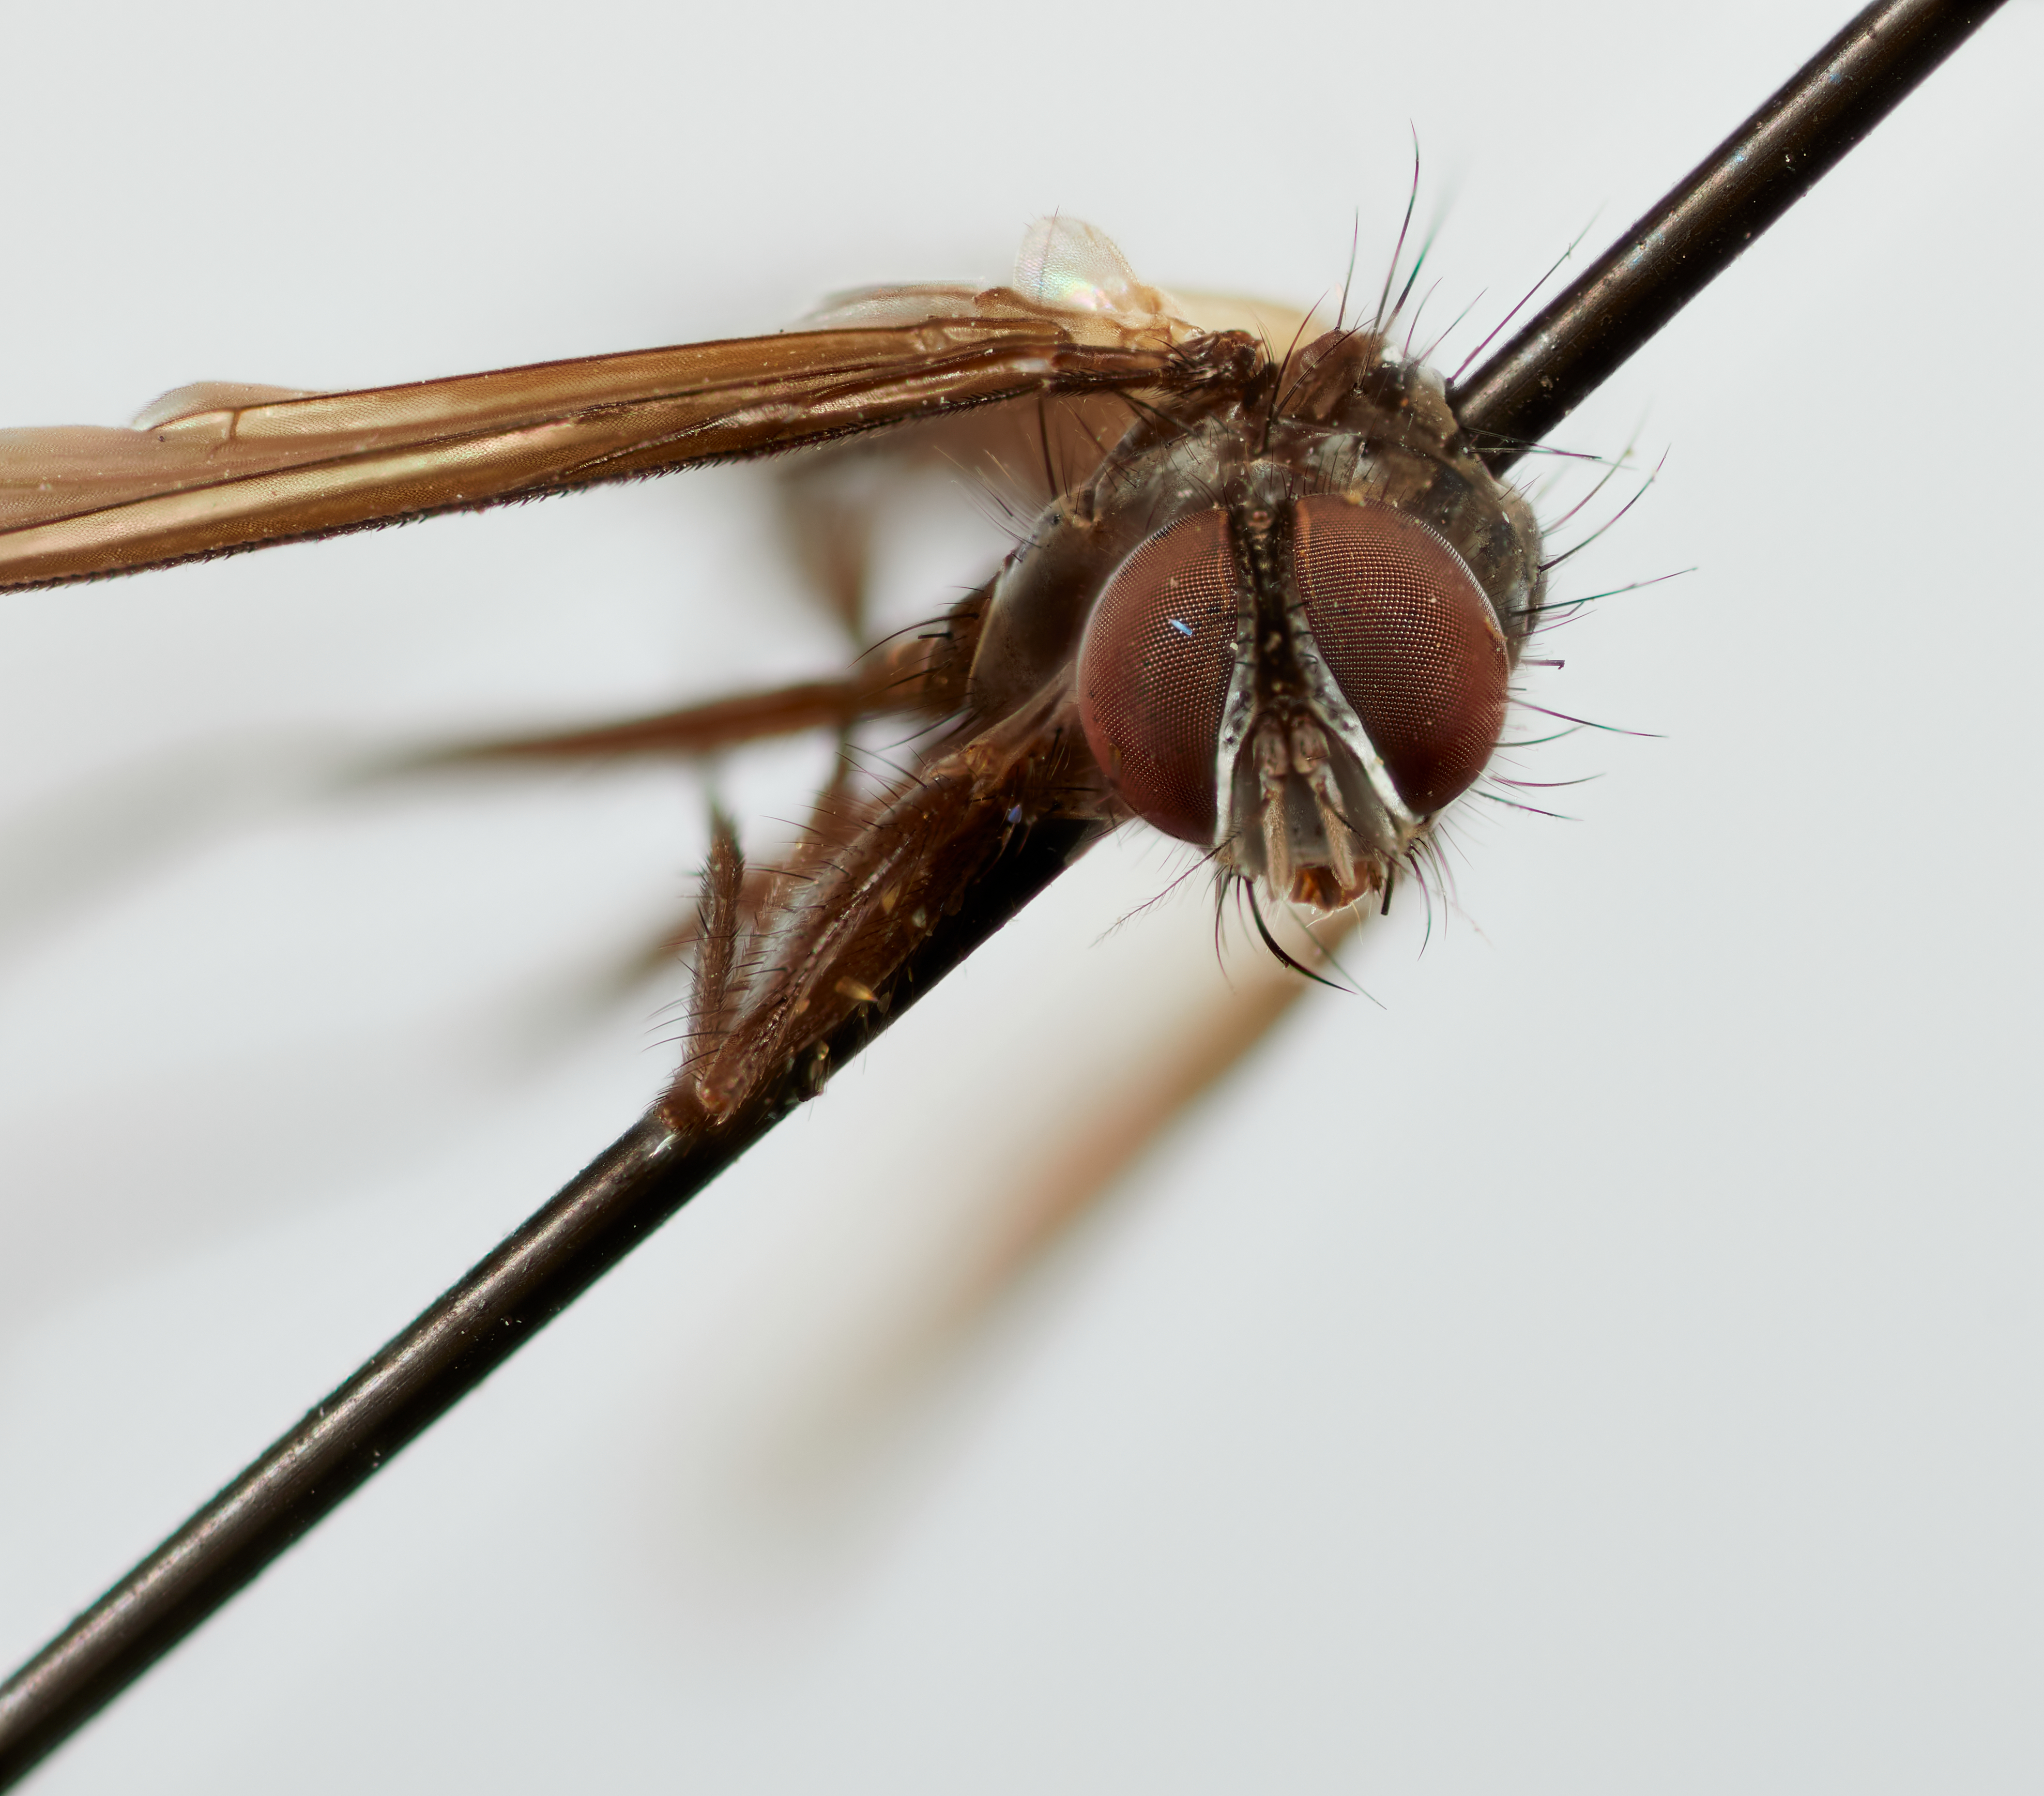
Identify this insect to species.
Urochaetona longipes
